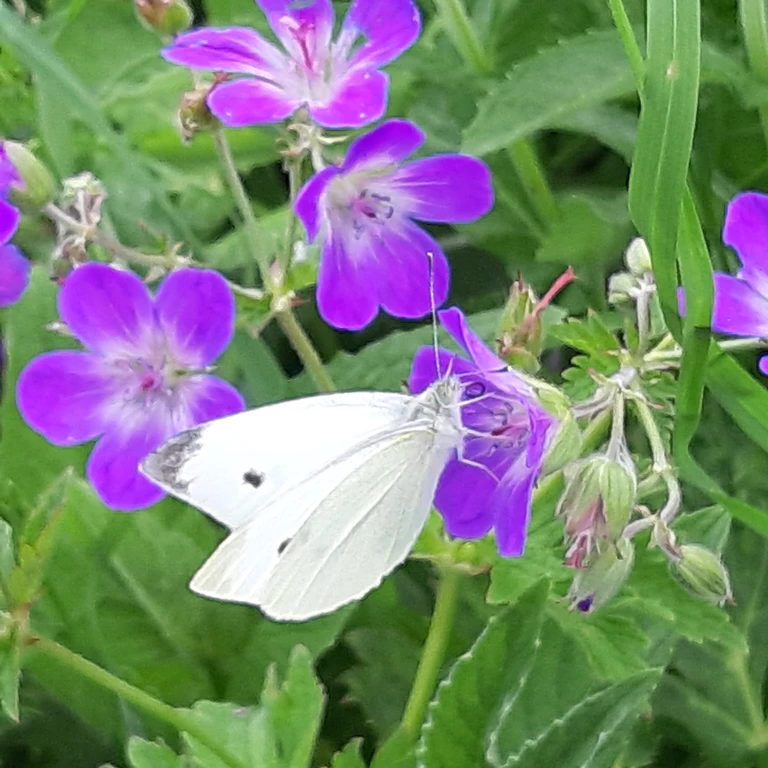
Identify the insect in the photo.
Pieris rapae
